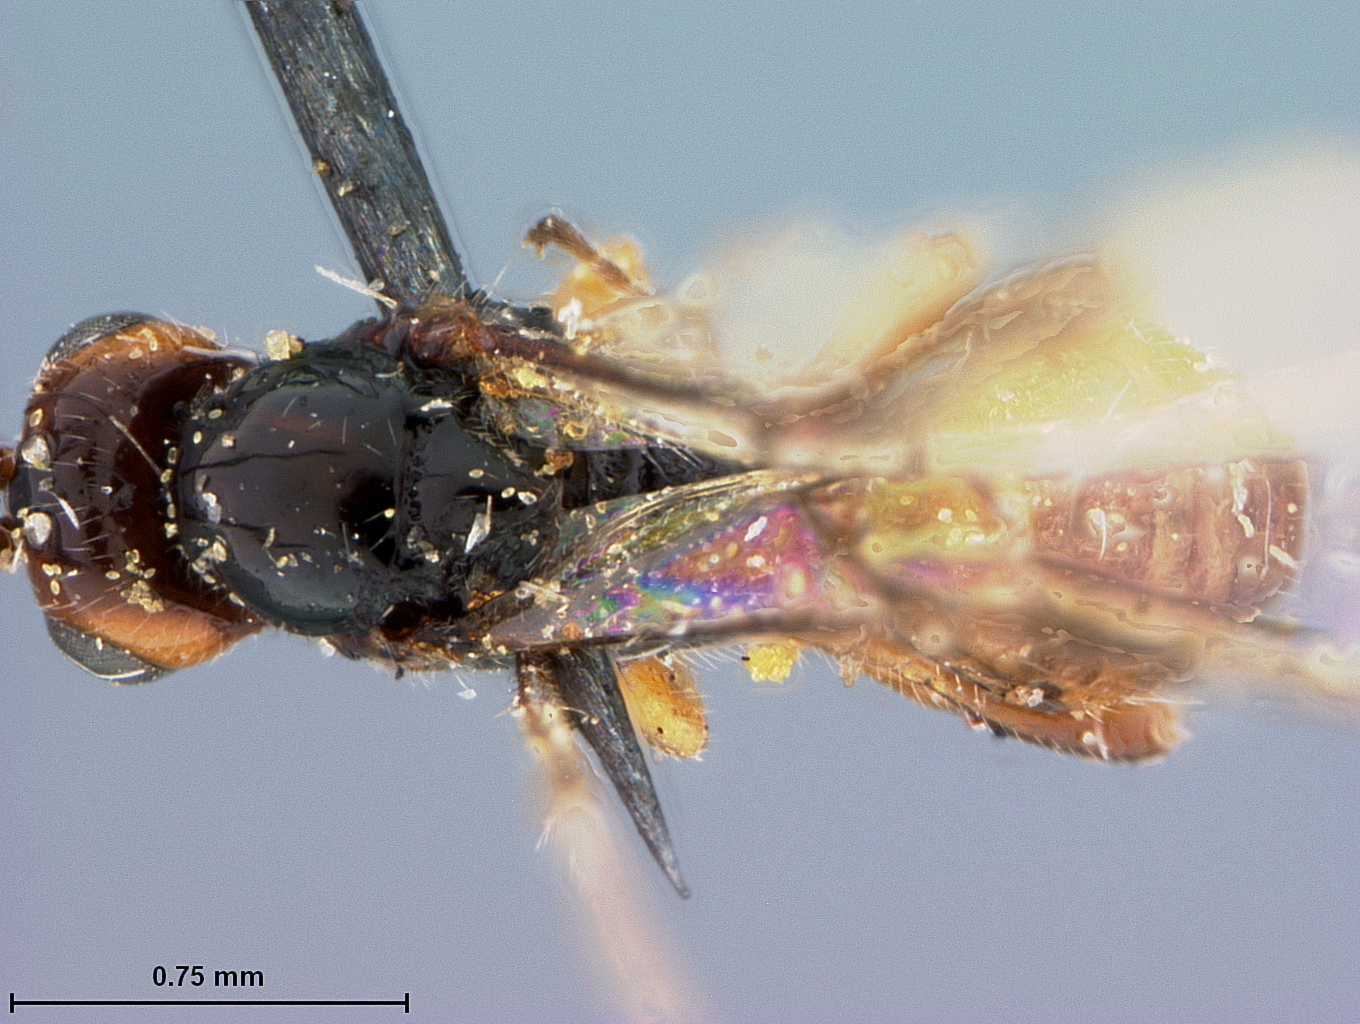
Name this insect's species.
Opius resupinus
